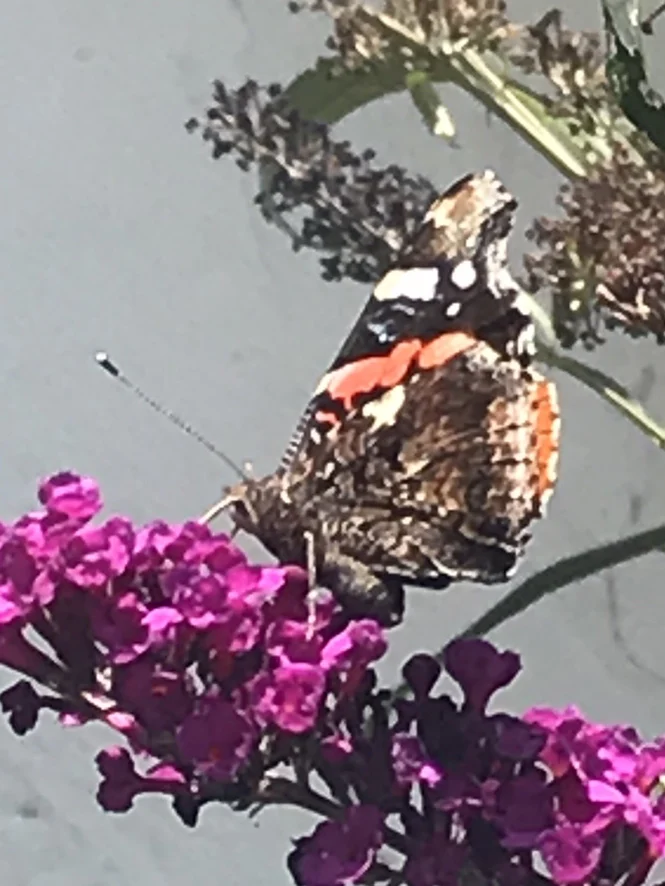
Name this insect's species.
Vanessa atalanta
